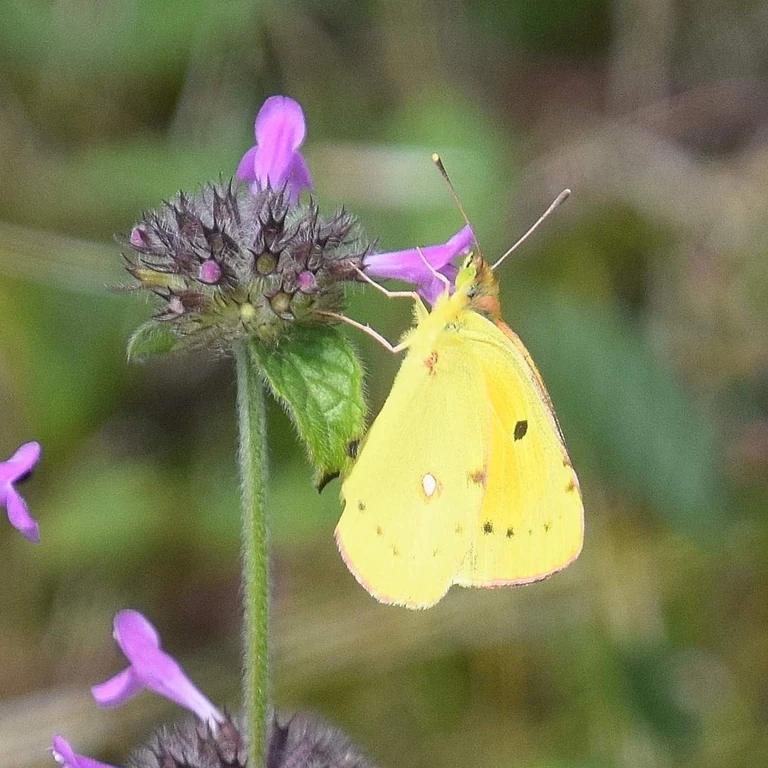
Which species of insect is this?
Colias croceus
